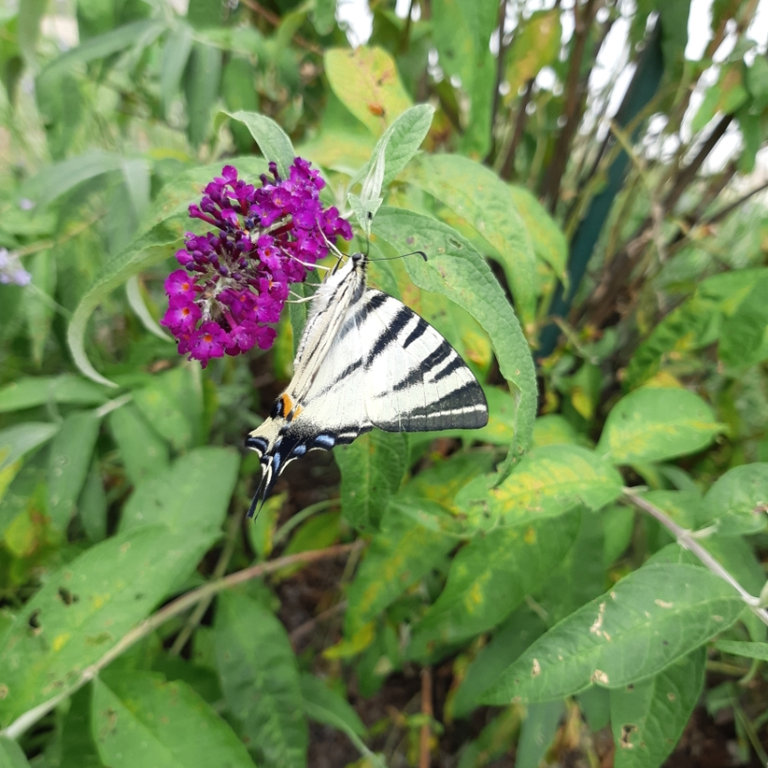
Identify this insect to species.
Iphiclides podalirius
